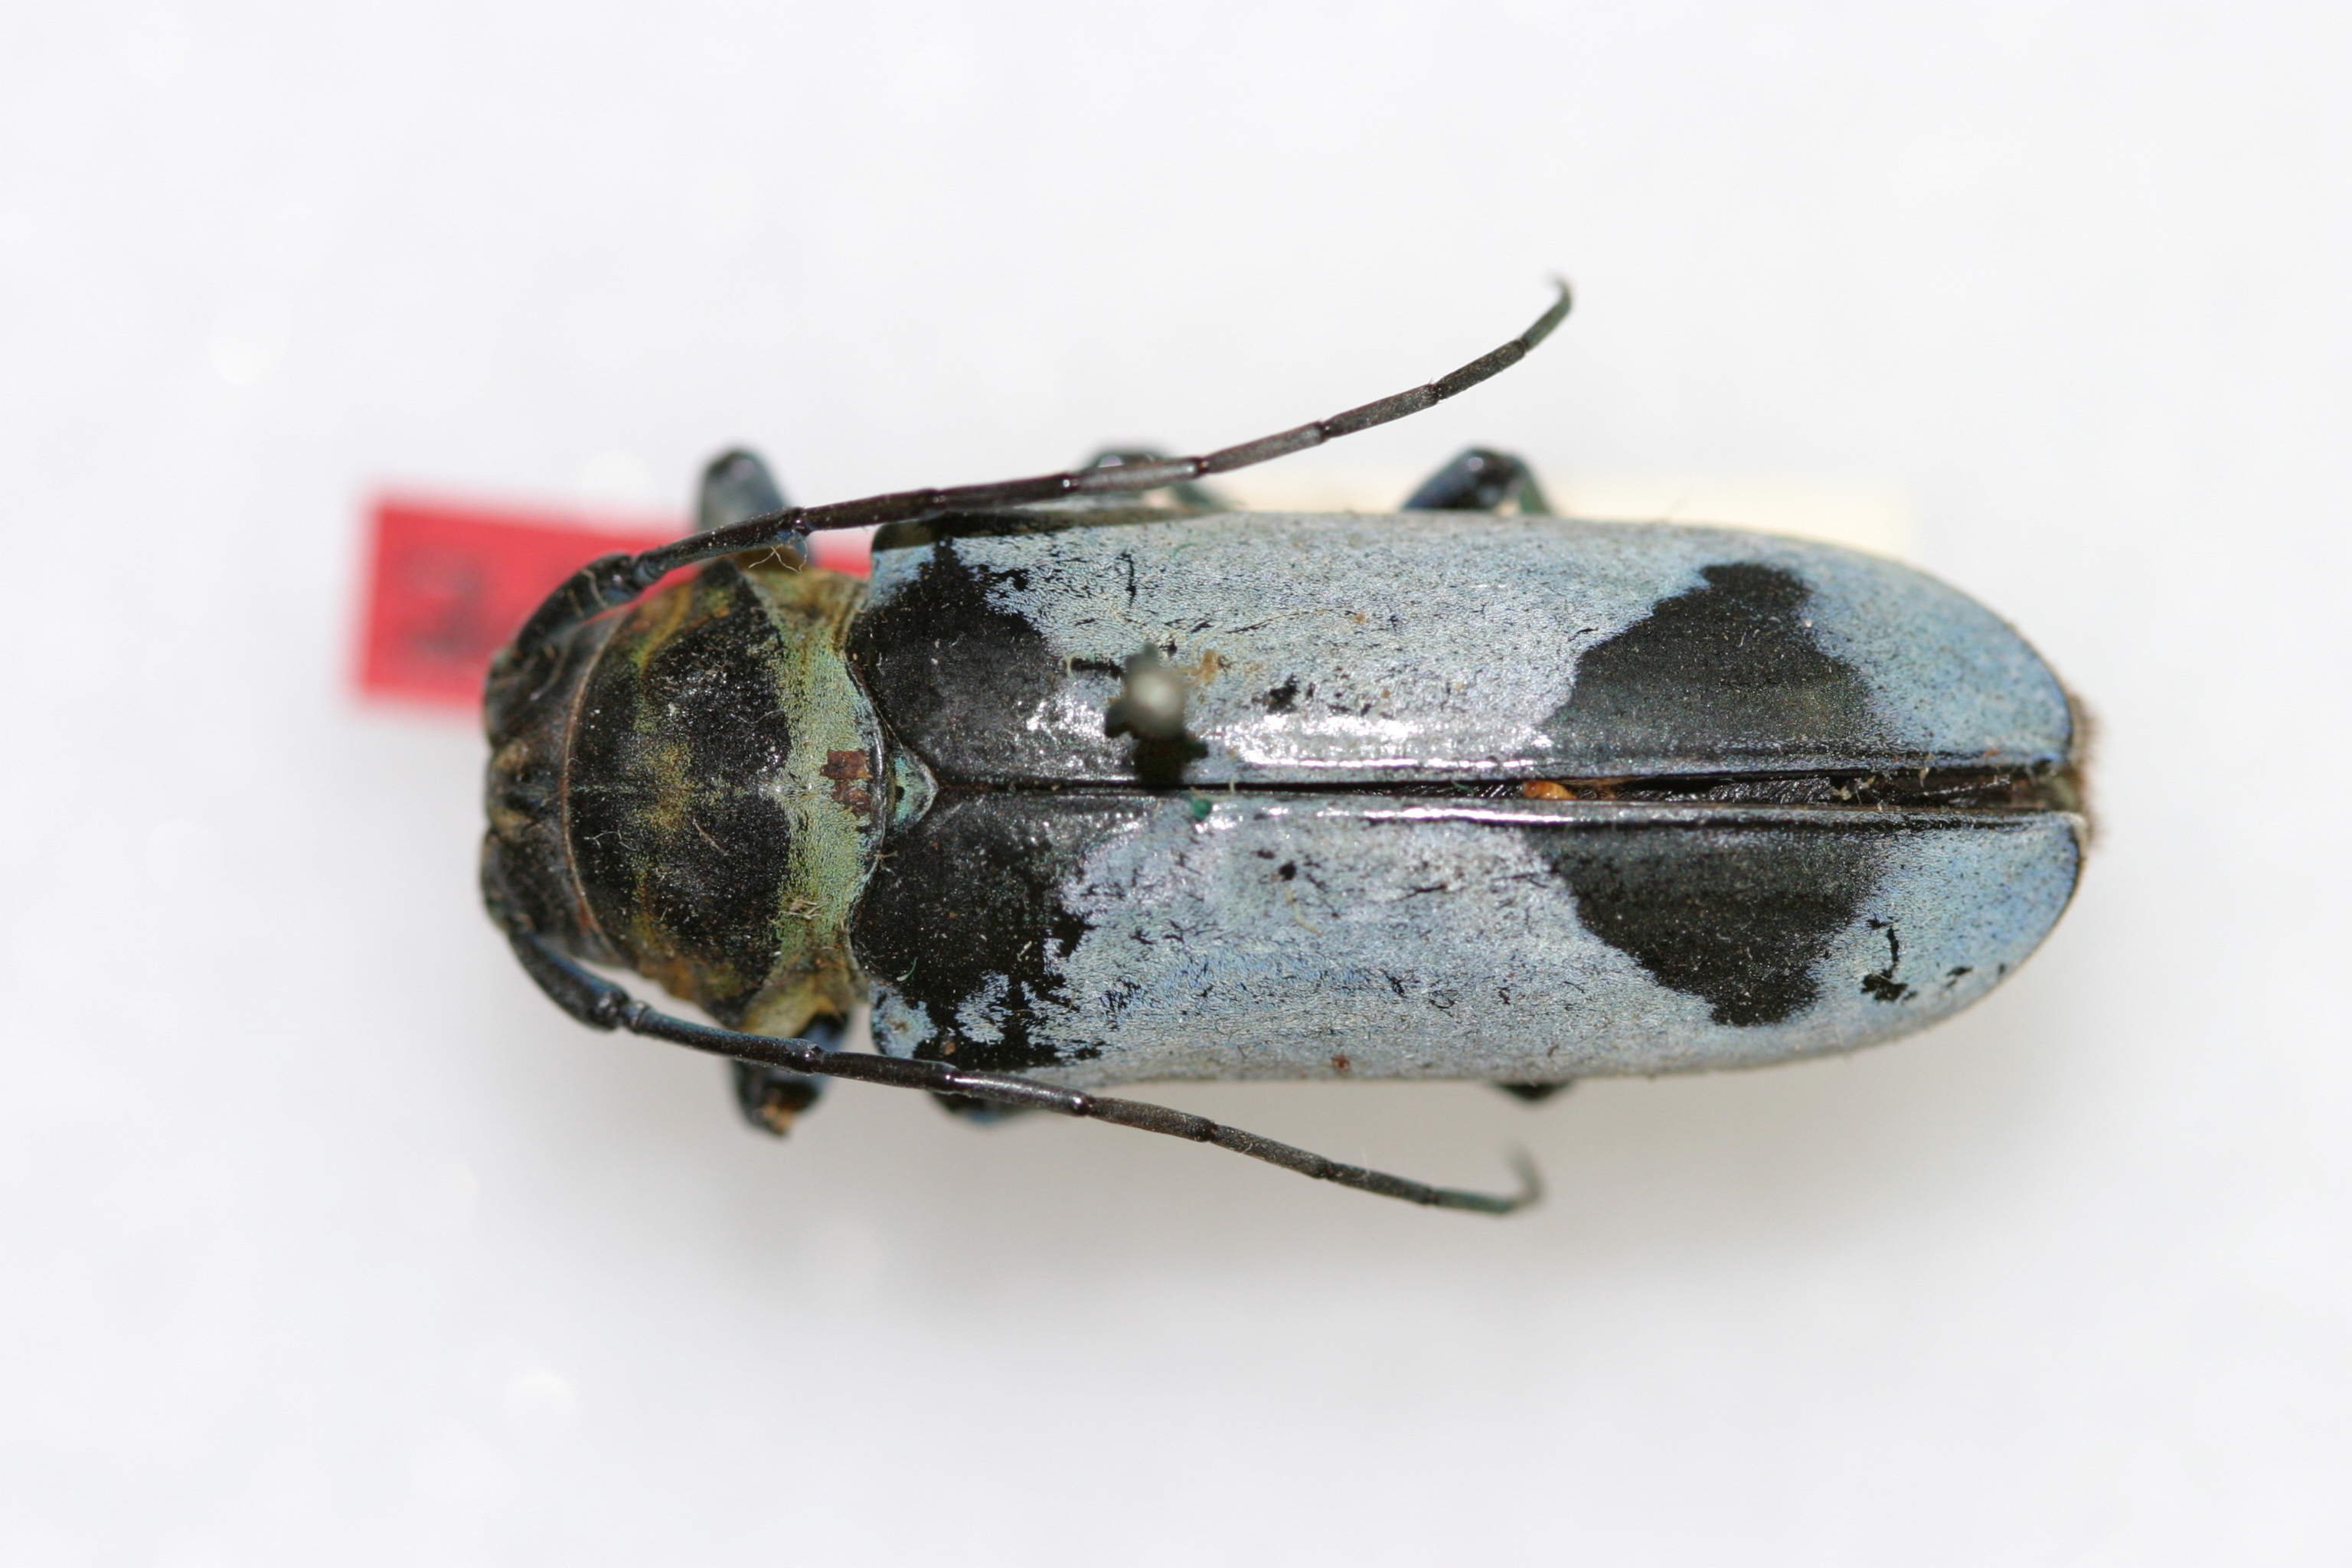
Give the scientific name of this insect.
Voetia virescens (also Phosphorus virescens)
